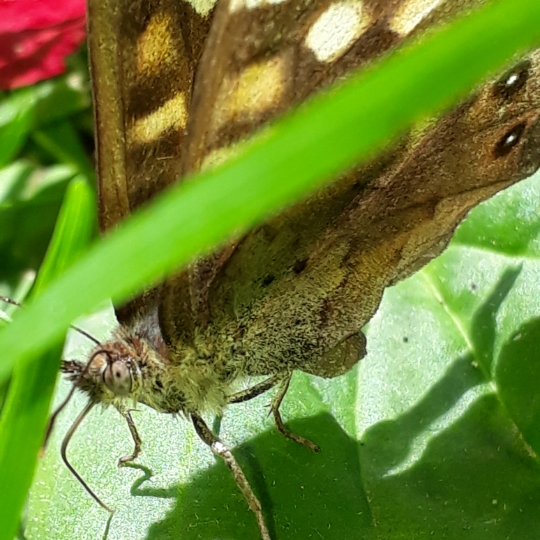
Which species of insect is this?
Pararge aegeria
